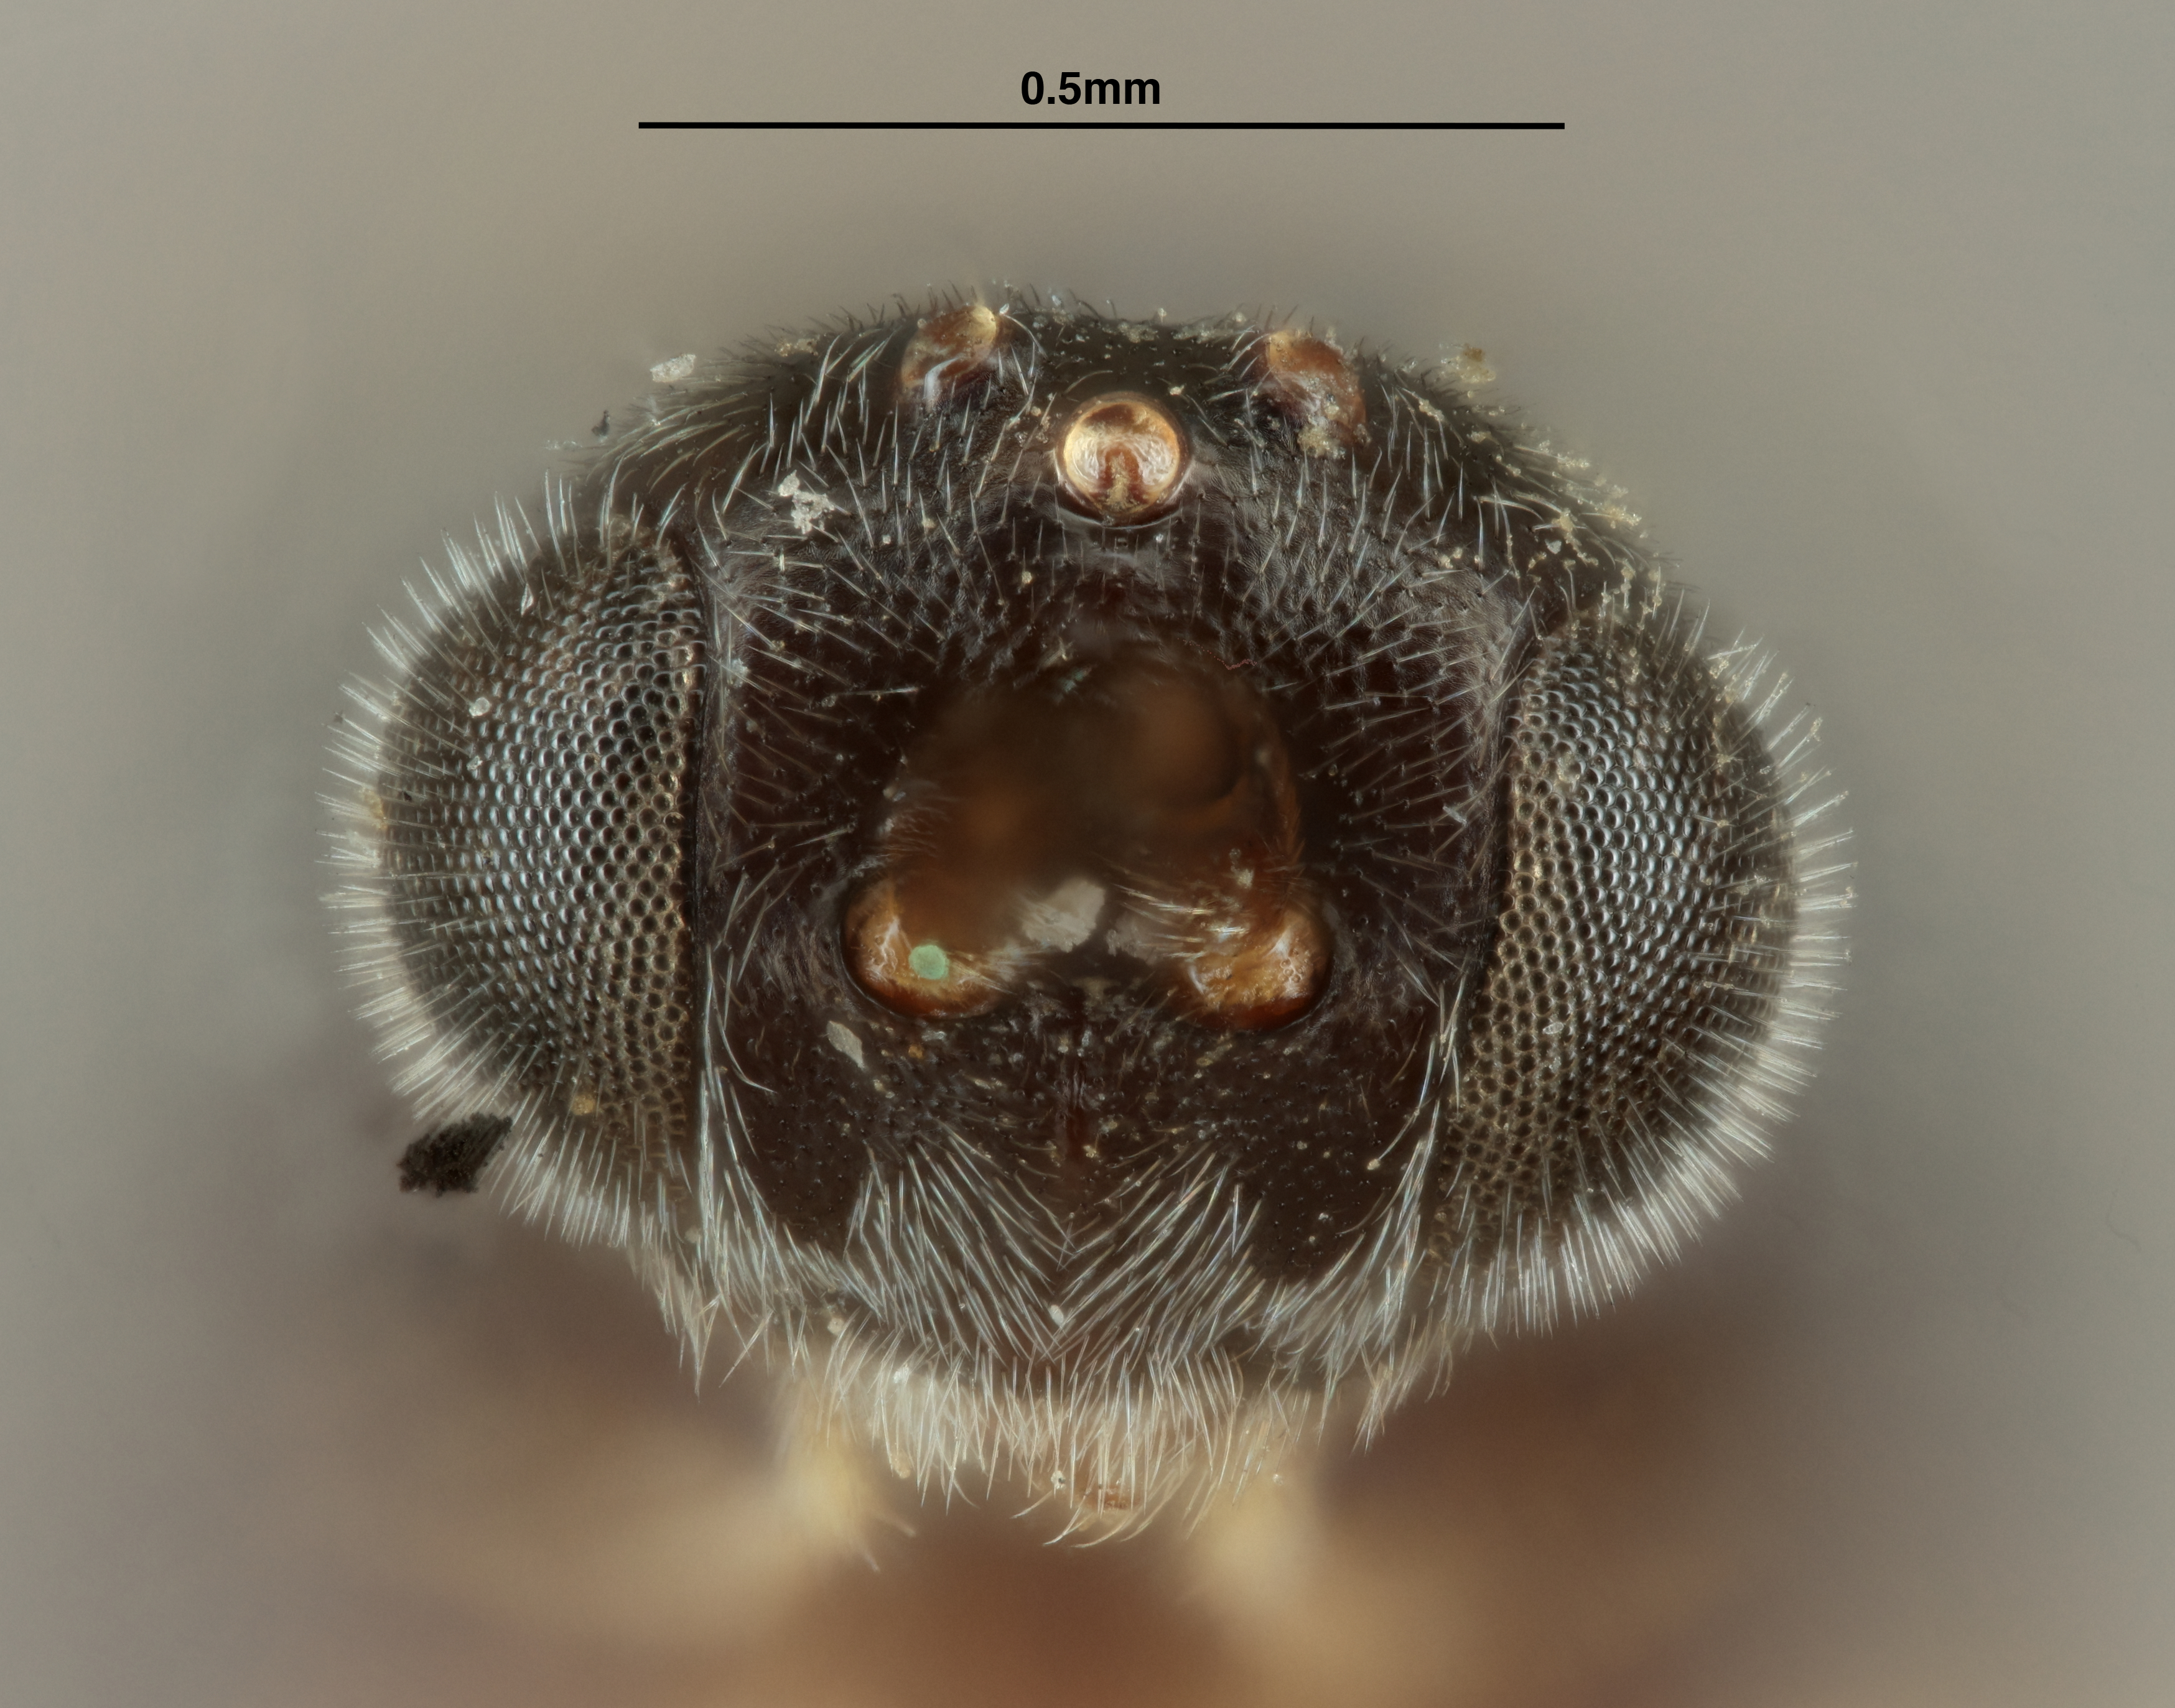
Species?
Apanteles stagmatophorae
